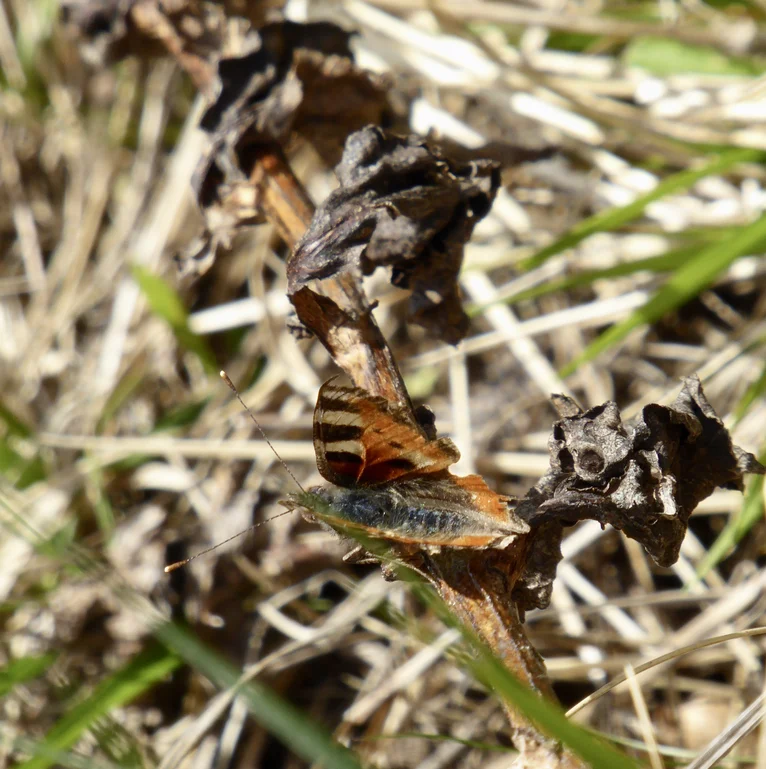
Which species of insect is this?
Aglais urticae
